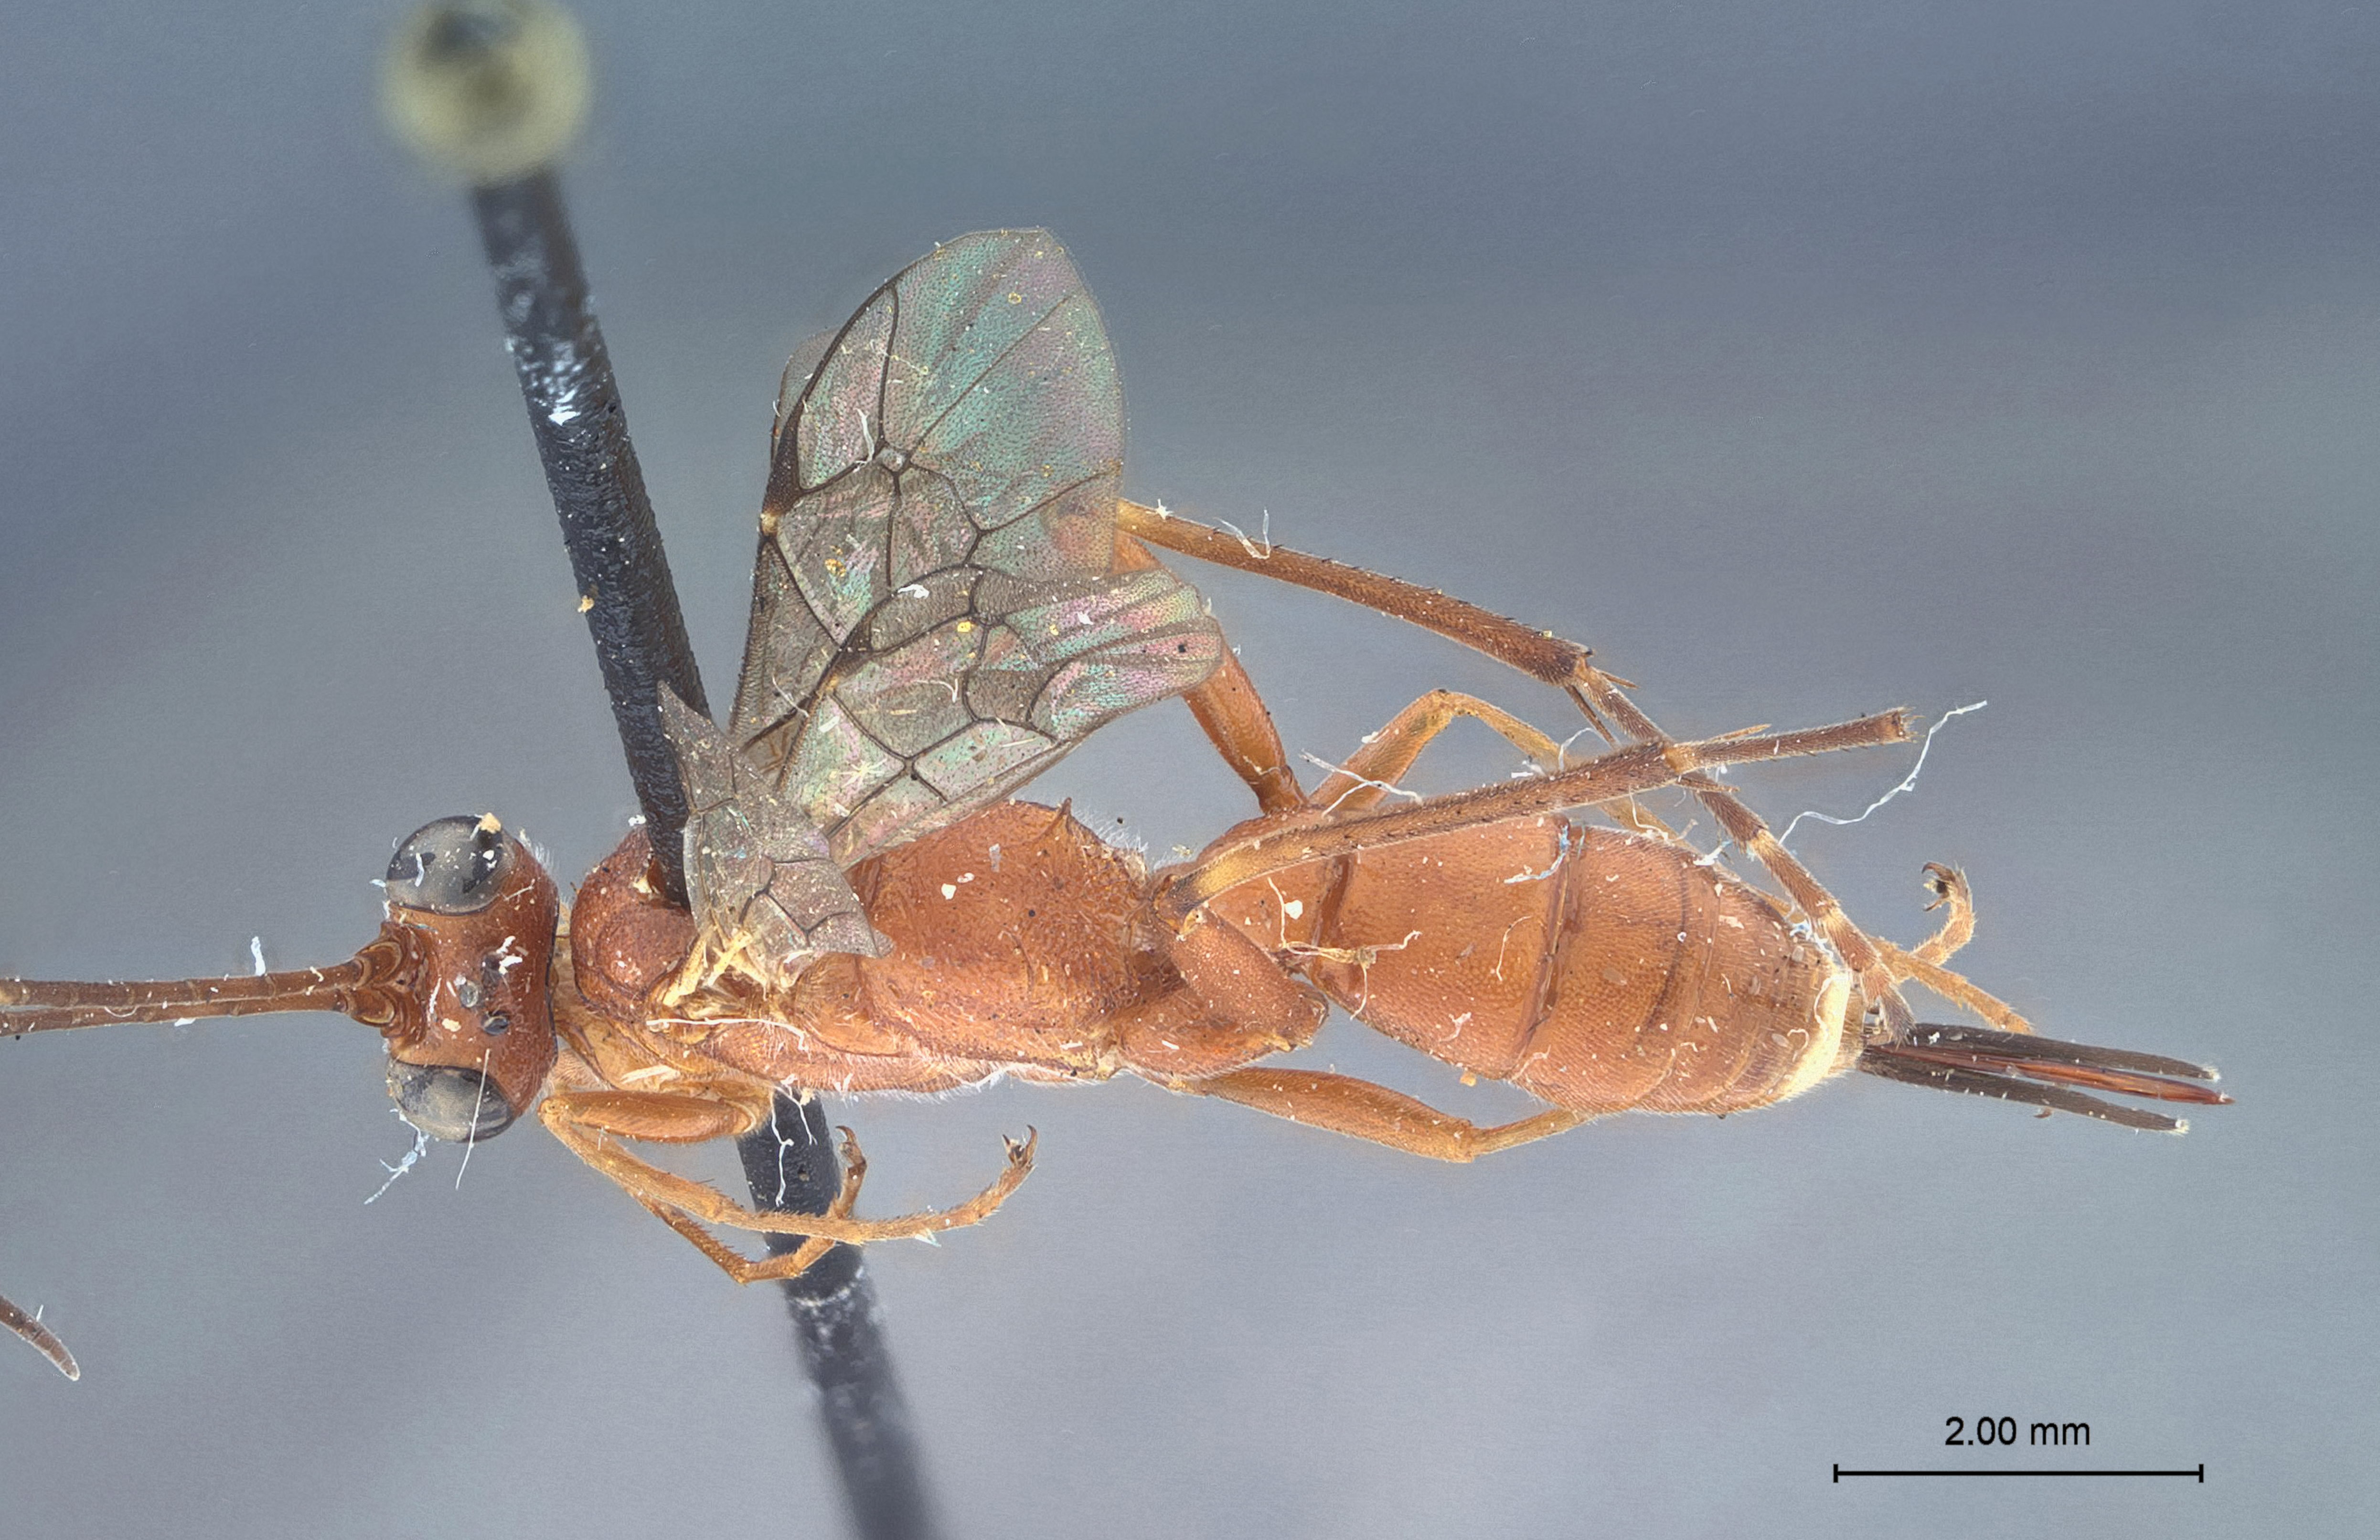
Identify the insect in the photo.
Listrognathus acheloma
